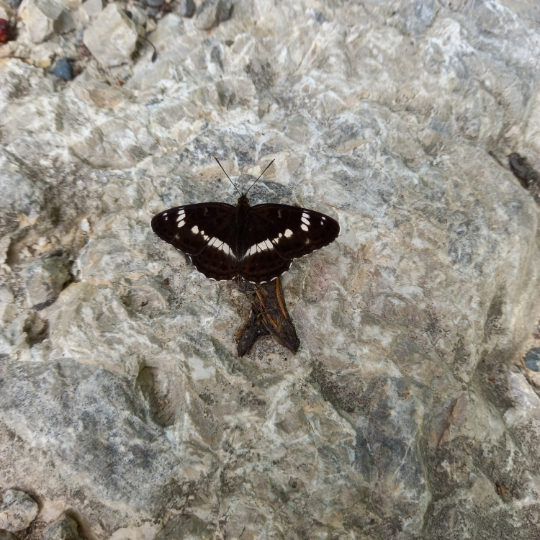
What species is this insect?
Limenitis camilla (also Ladoga camilla)
